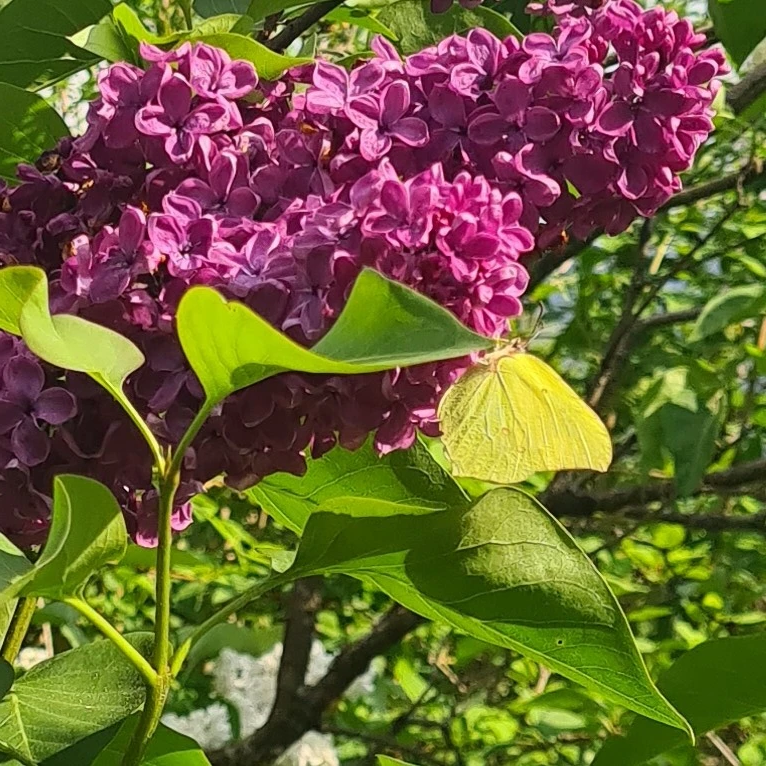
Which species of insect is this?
Gonepteryx rhamni
